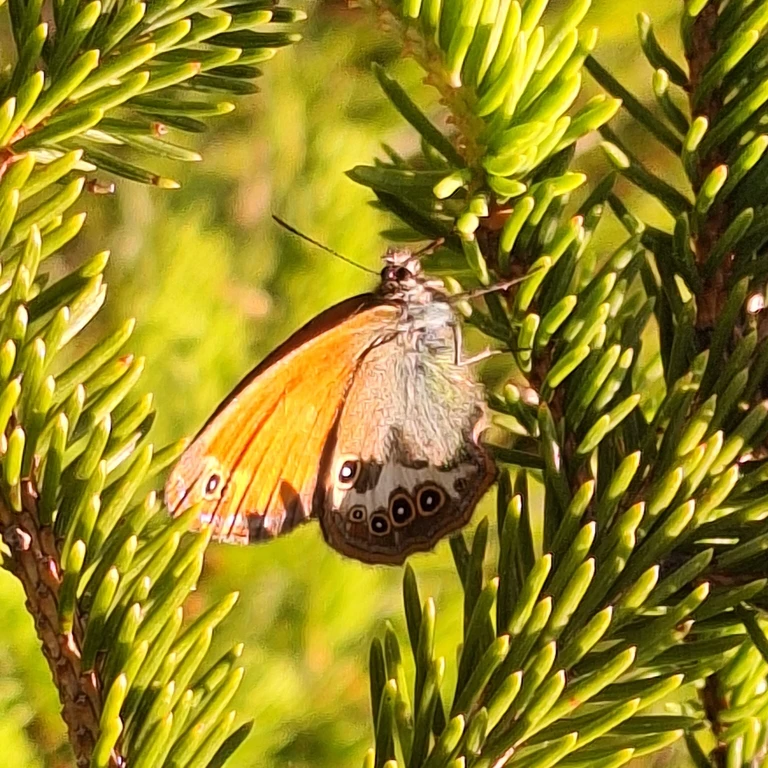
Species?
Coenonympha arcania
